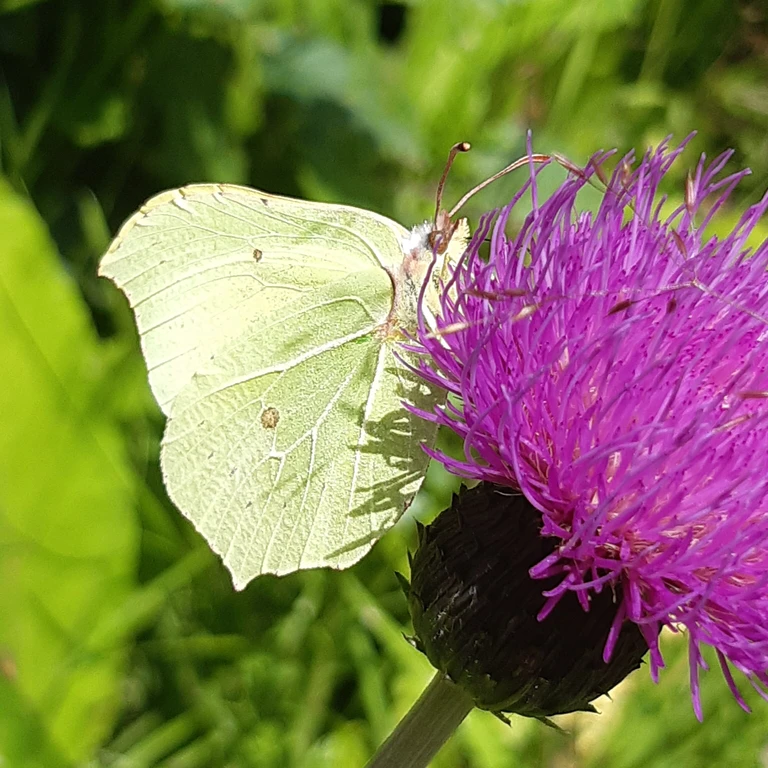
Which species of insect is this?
Gonepteryx rhamni
